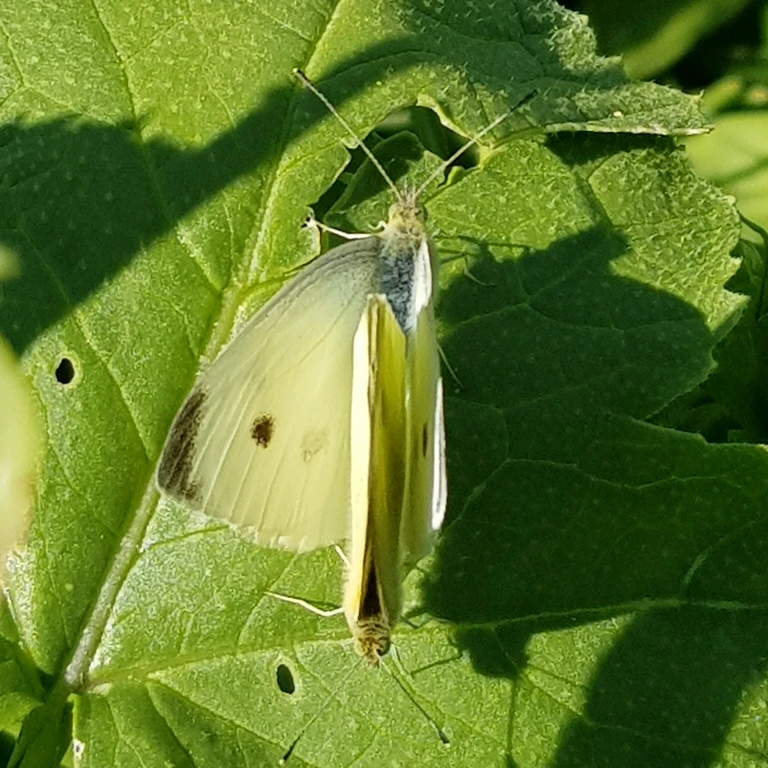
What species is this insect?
Pieris rapae
